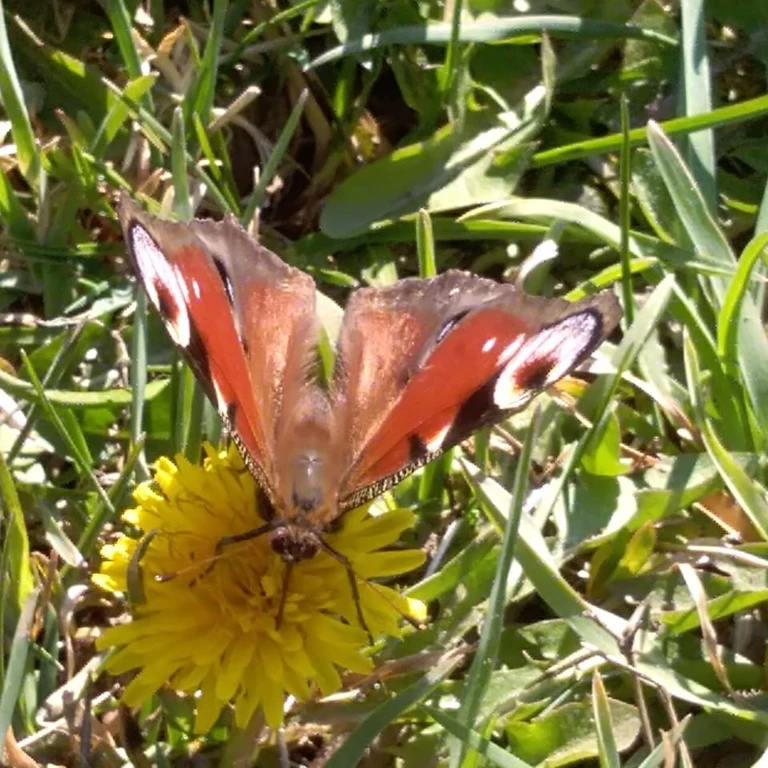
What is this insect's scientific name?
Aglais io
